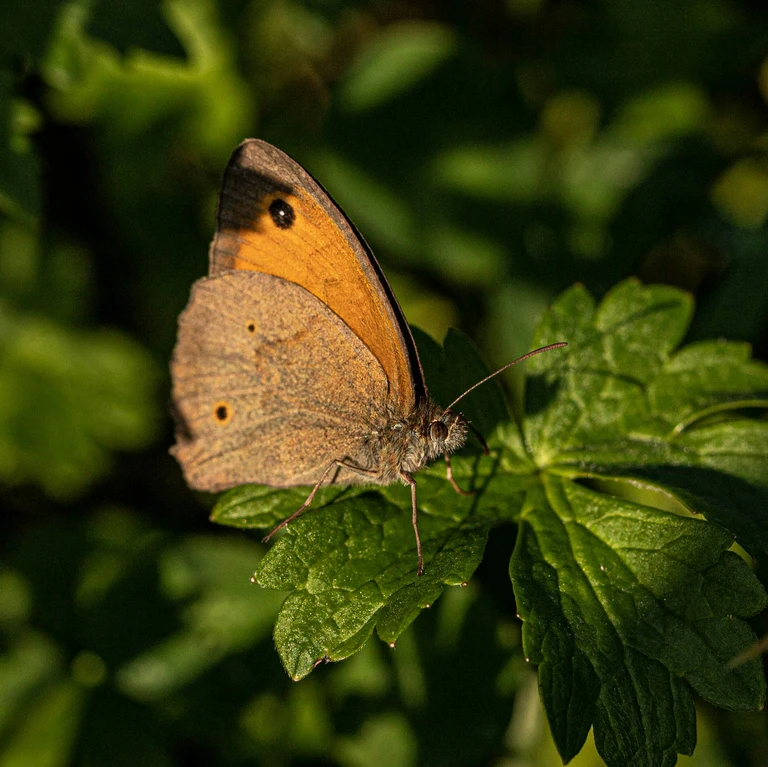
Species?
Maniola jurtina
